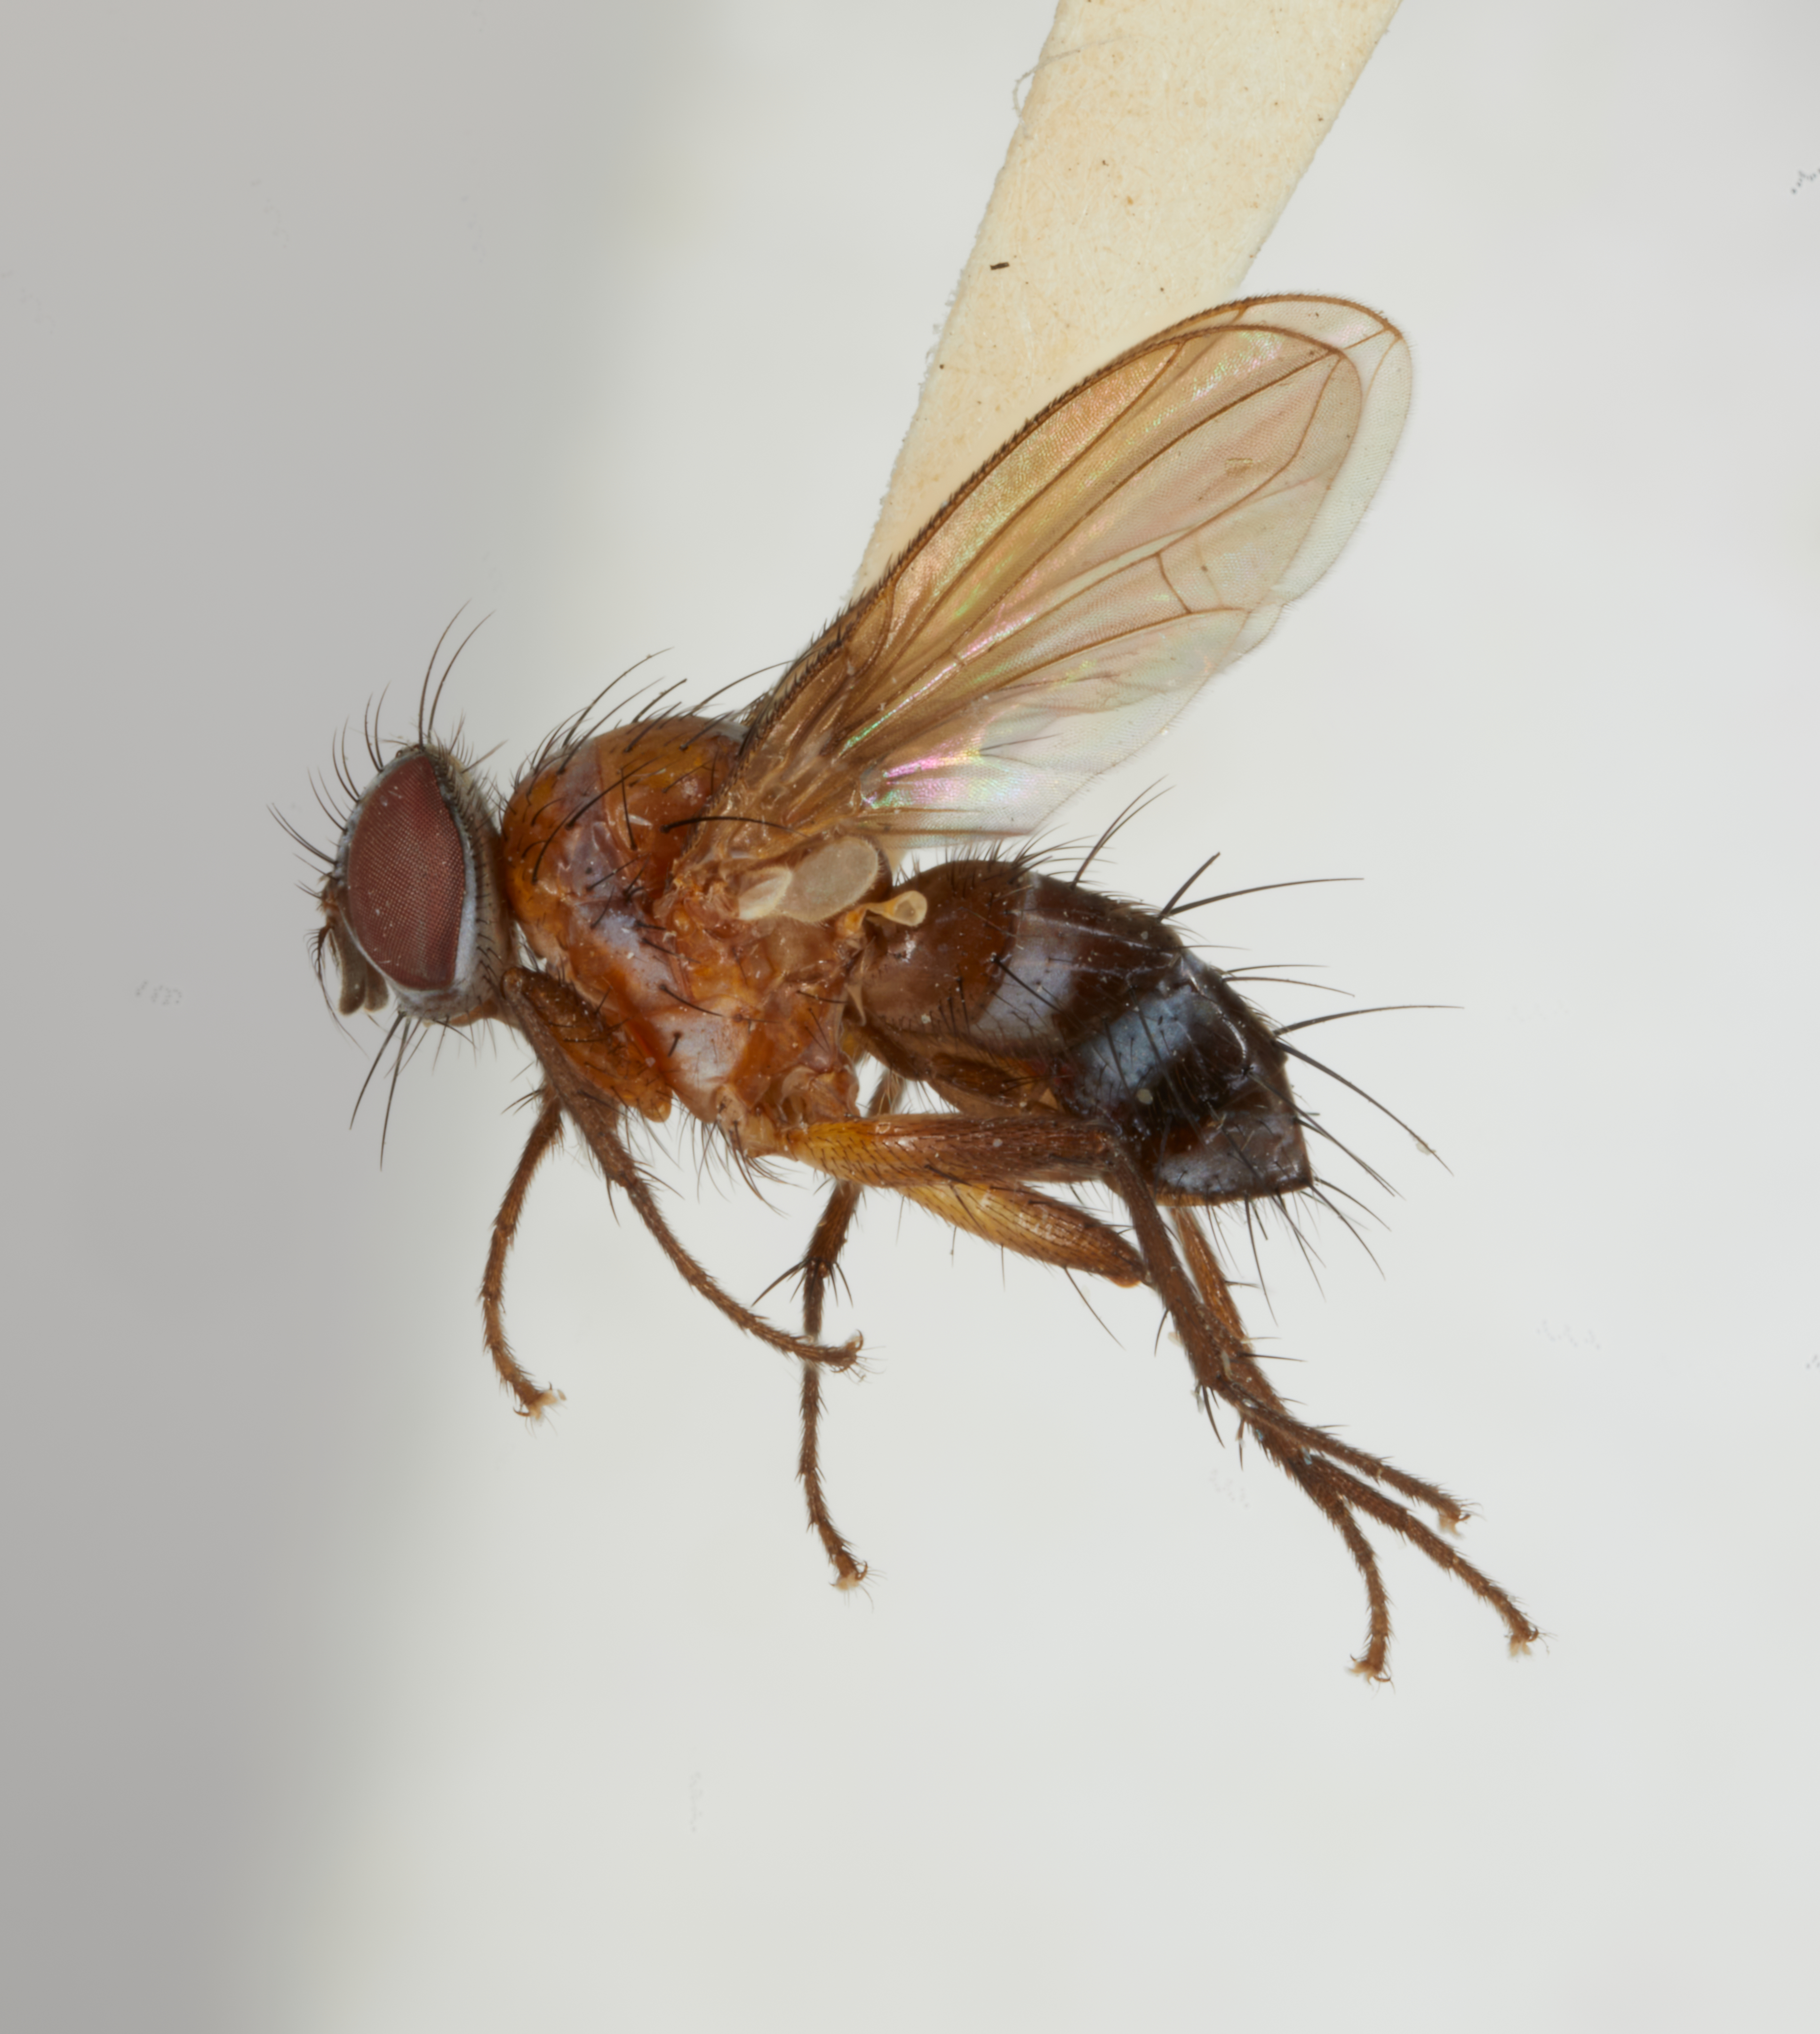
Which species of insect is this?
Glutoxys elegans
